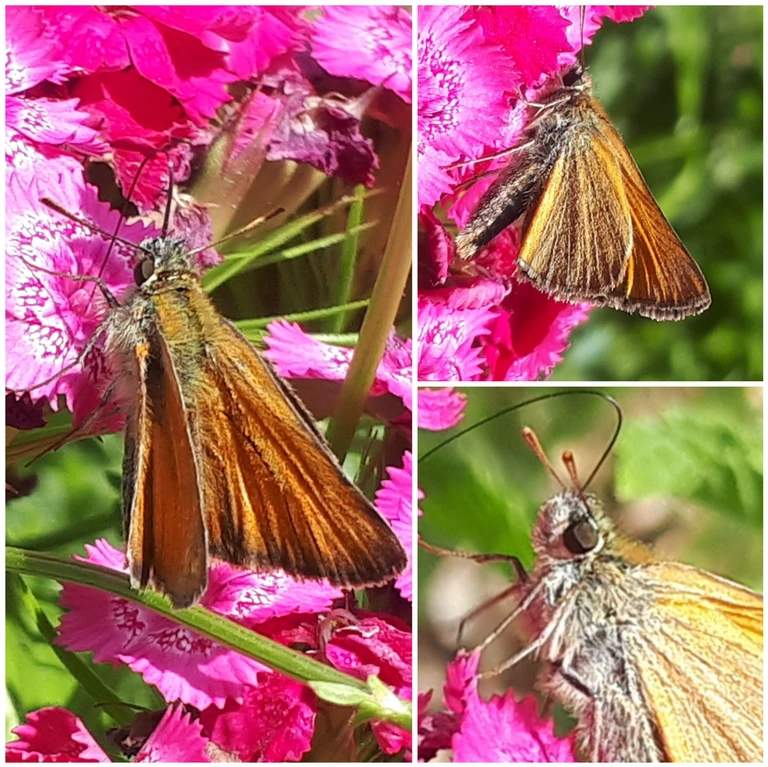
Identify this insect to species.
Thymelicus sylvestris
